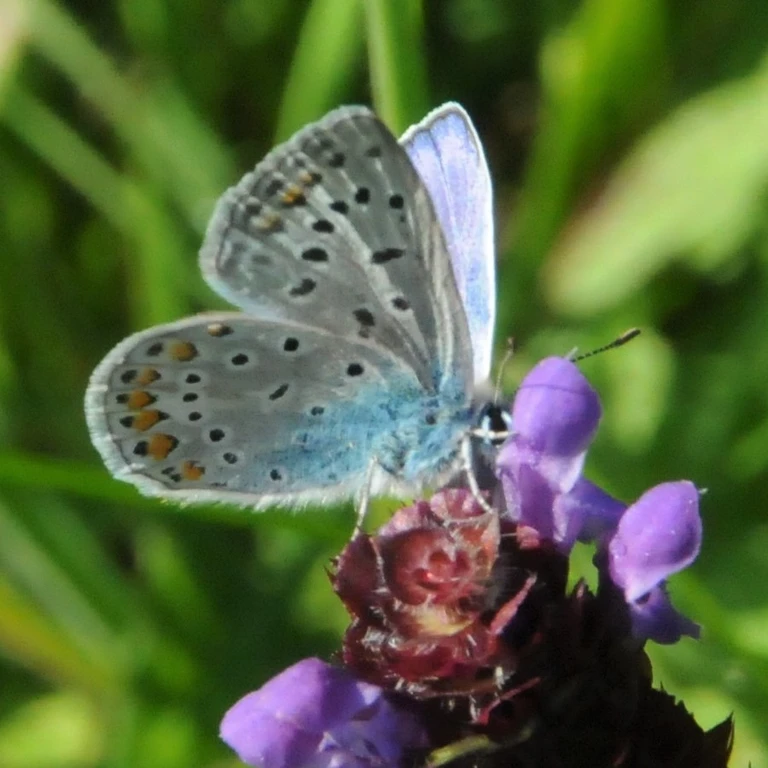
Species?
Polyommatus icarus
